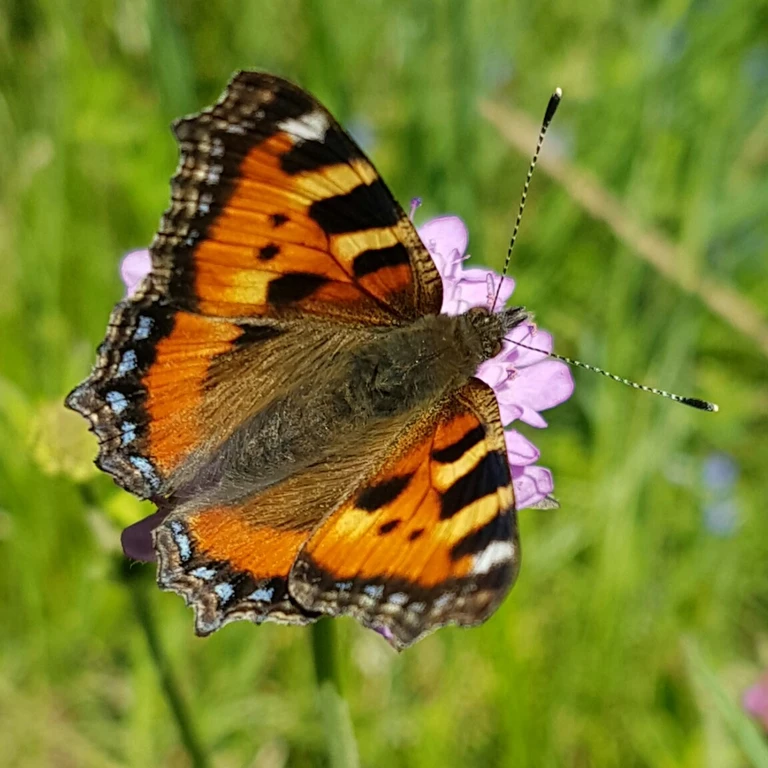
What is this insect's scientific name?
Aglais urticae
